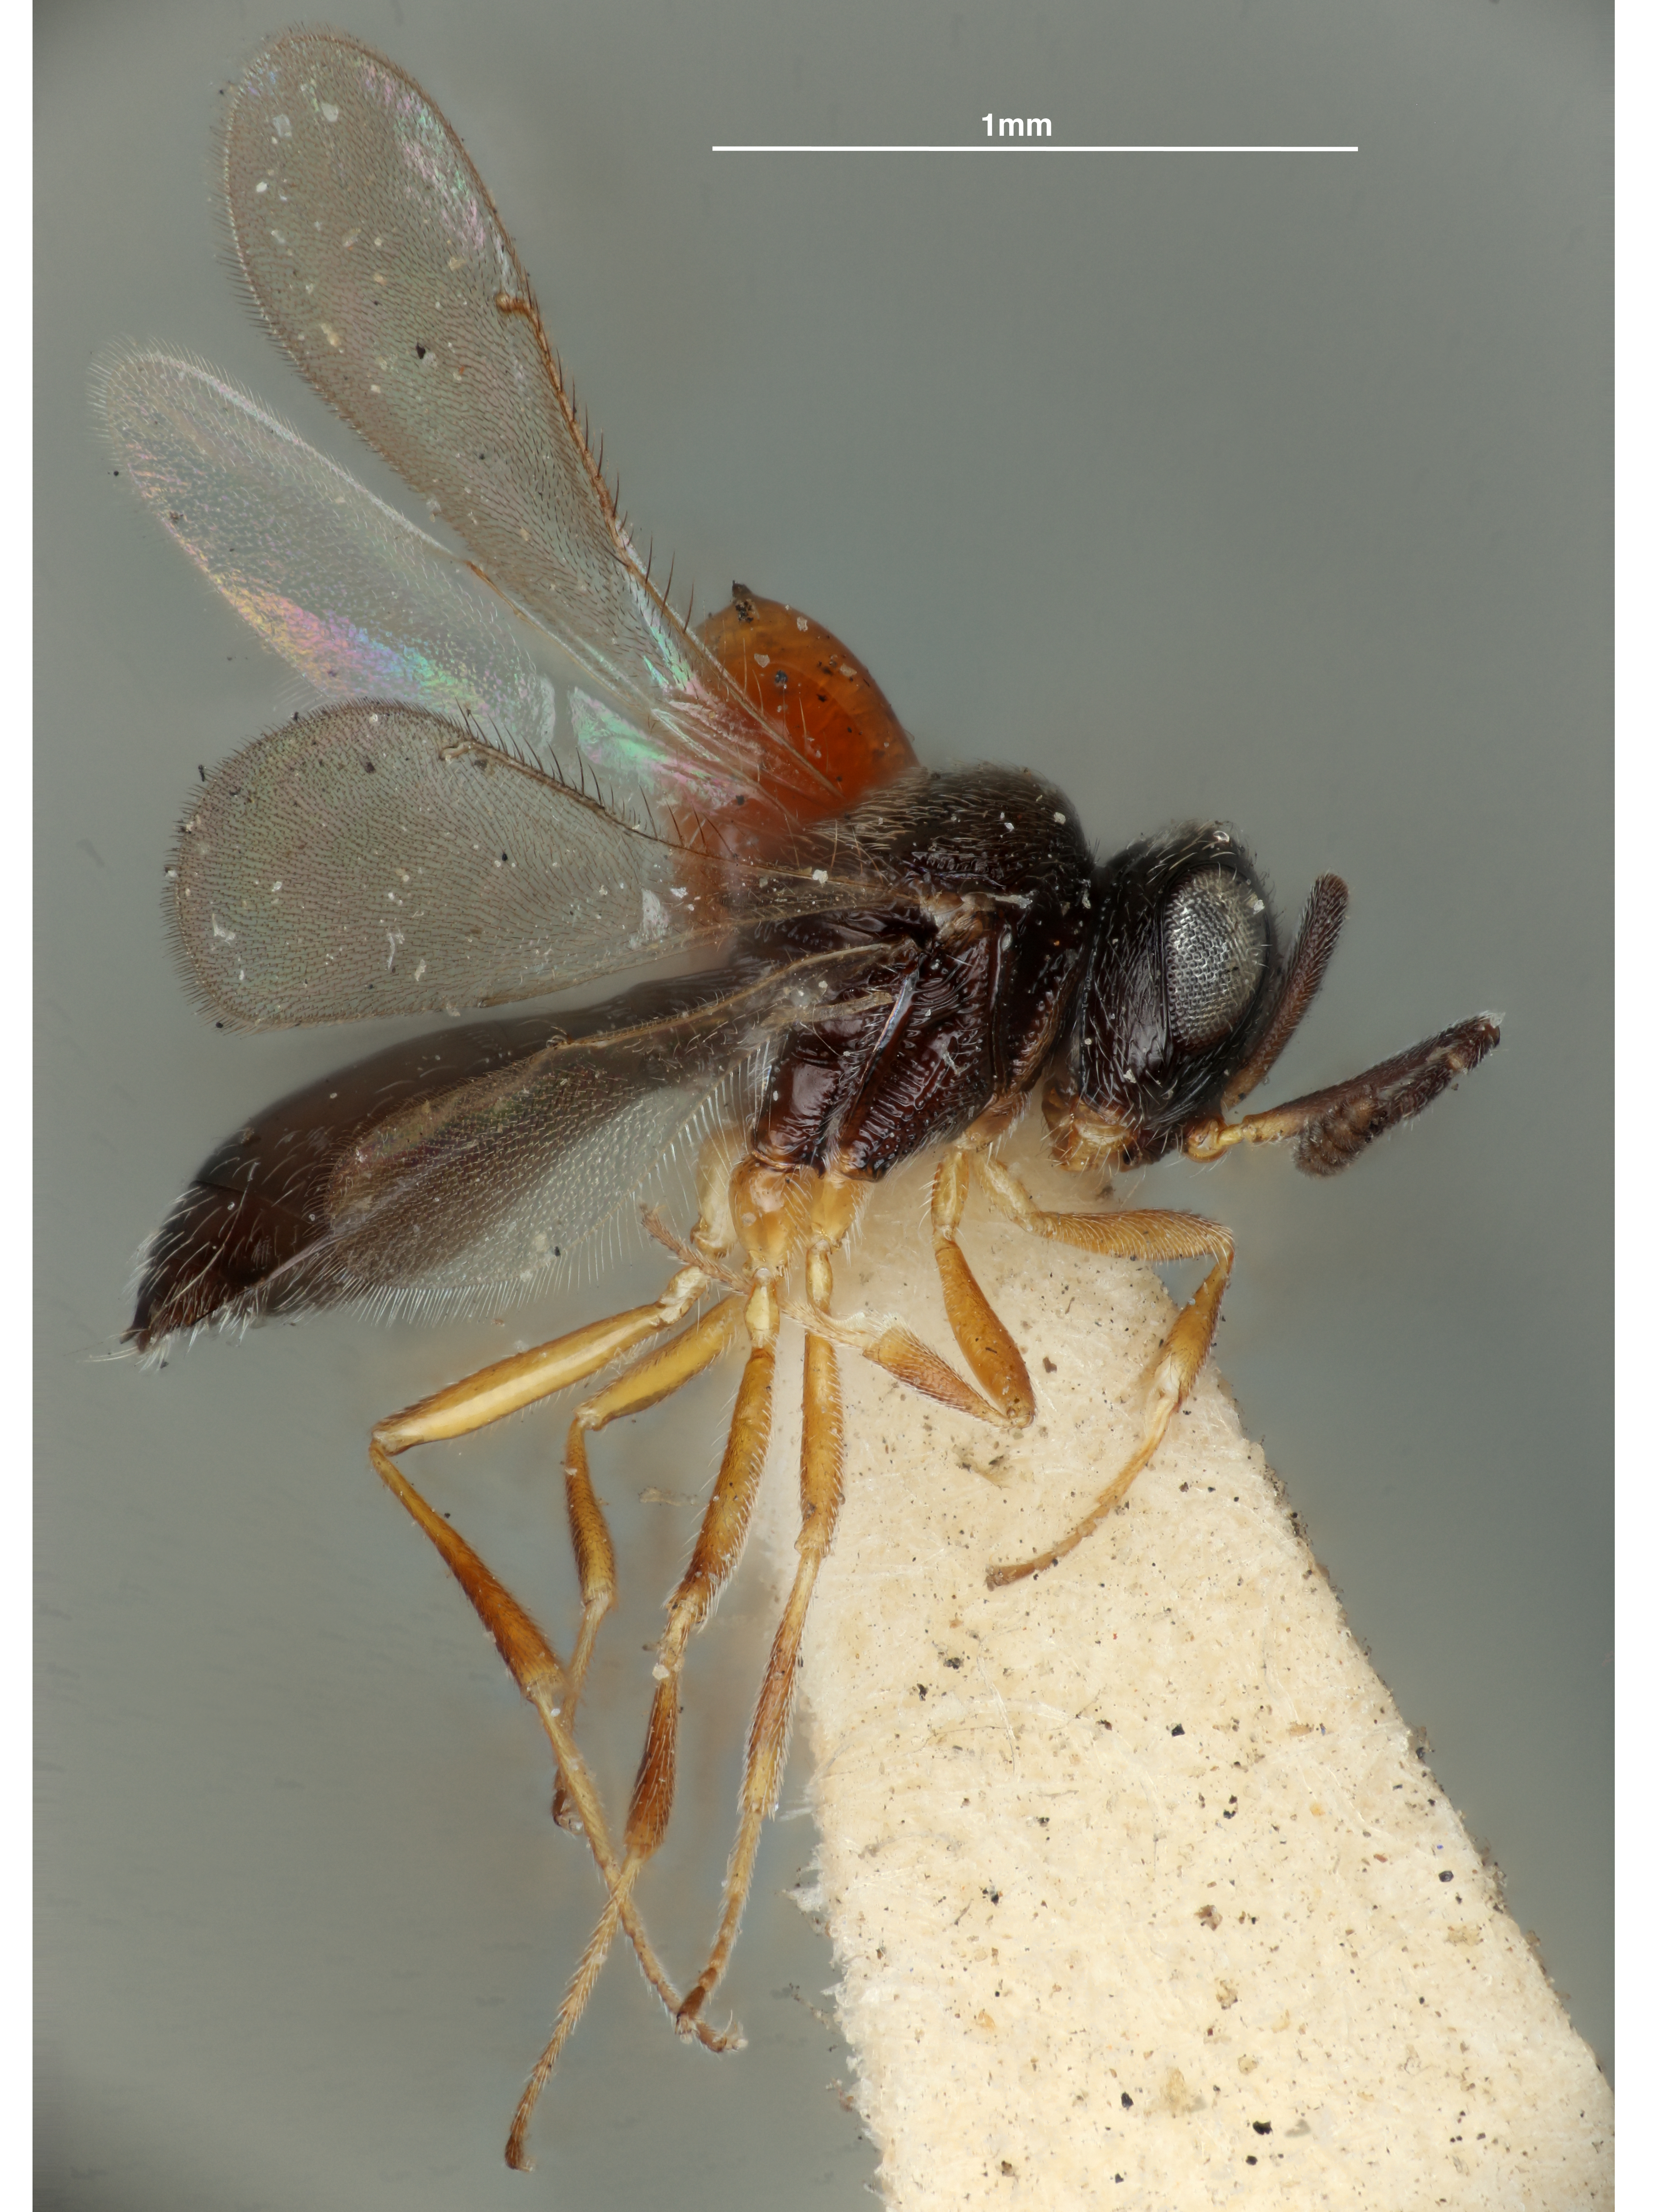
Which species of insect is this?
Trimorus crosbyi
